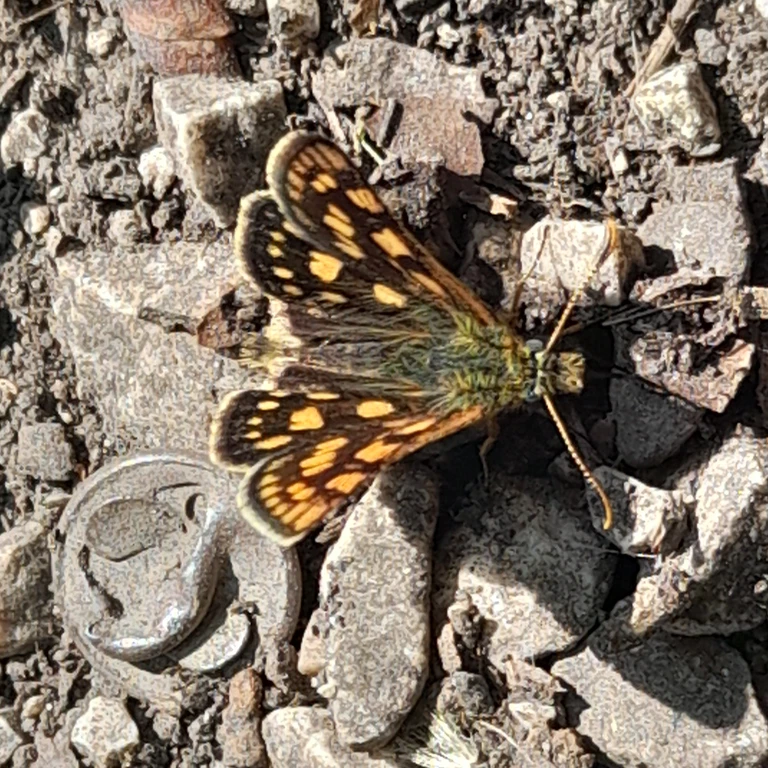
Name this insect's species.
Carterocephalus palaemon
